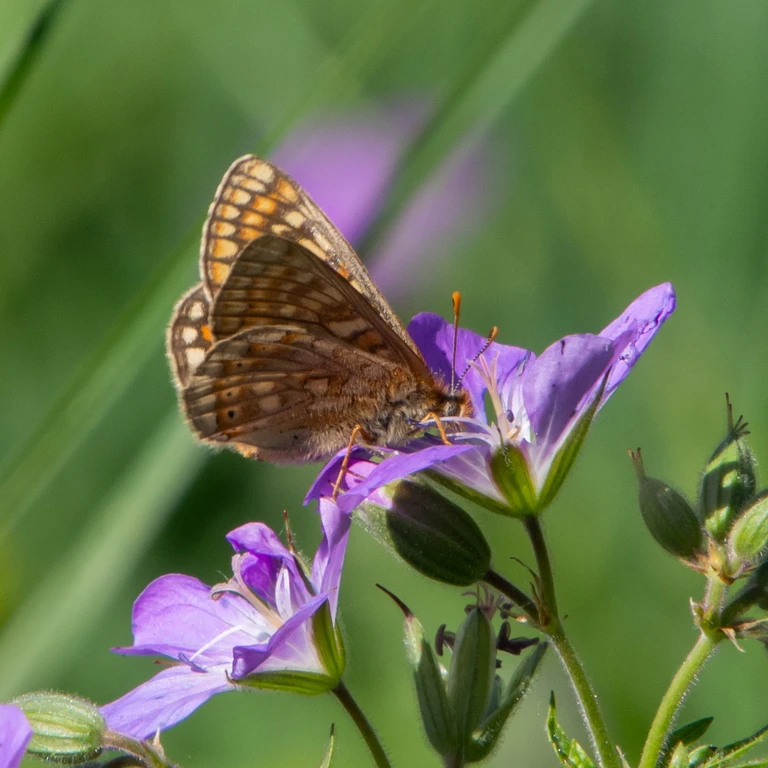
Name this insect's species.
Euphydryas aurinia
